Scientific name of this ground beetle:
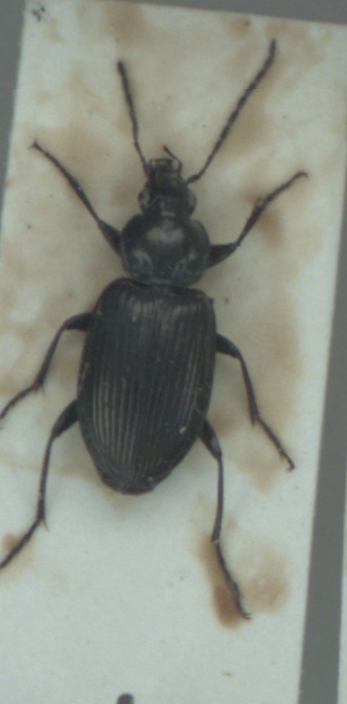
Agonum viduum
